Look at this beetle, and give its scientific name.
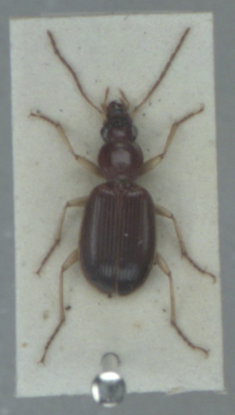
Paranchus albipes
